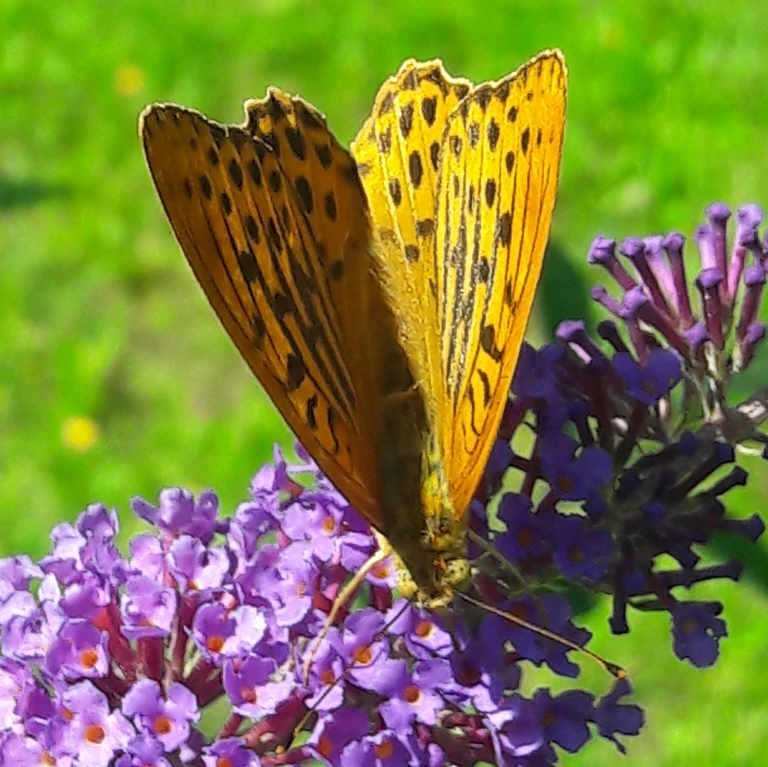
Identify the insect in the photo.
Argynnis paphia
